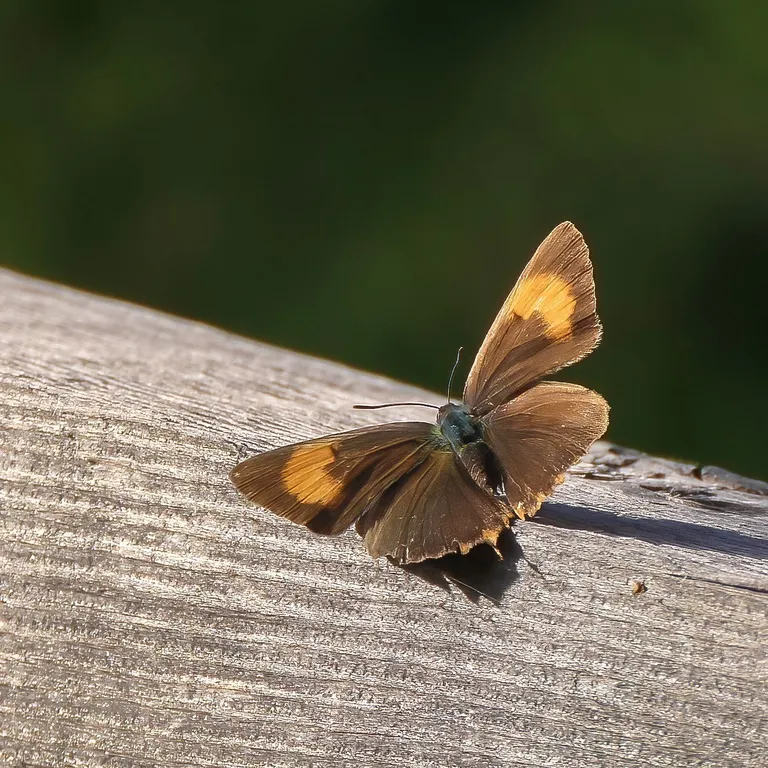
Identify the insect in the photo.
Thecla betulae
